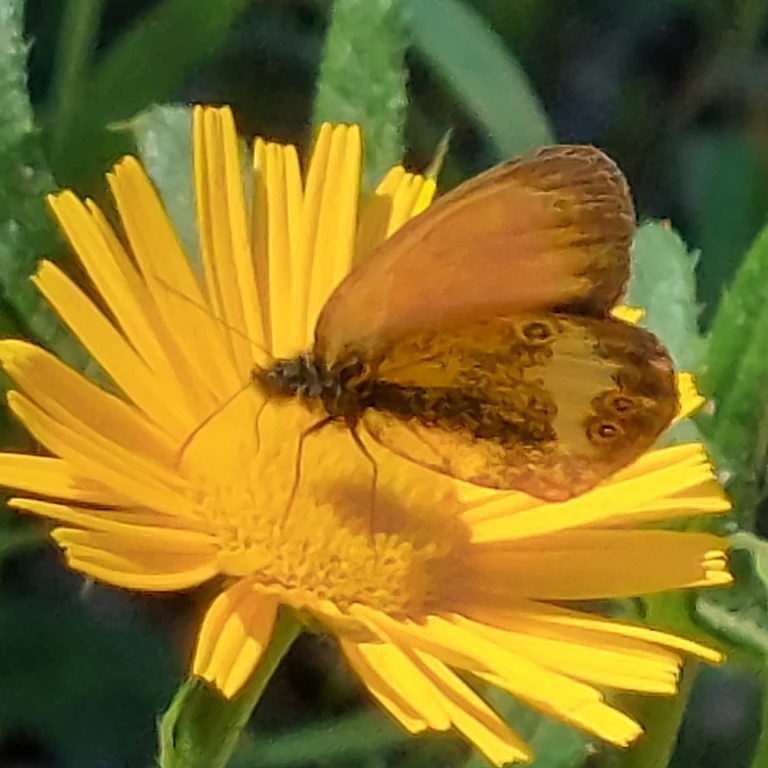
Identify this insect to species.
Coenonympha arcania
